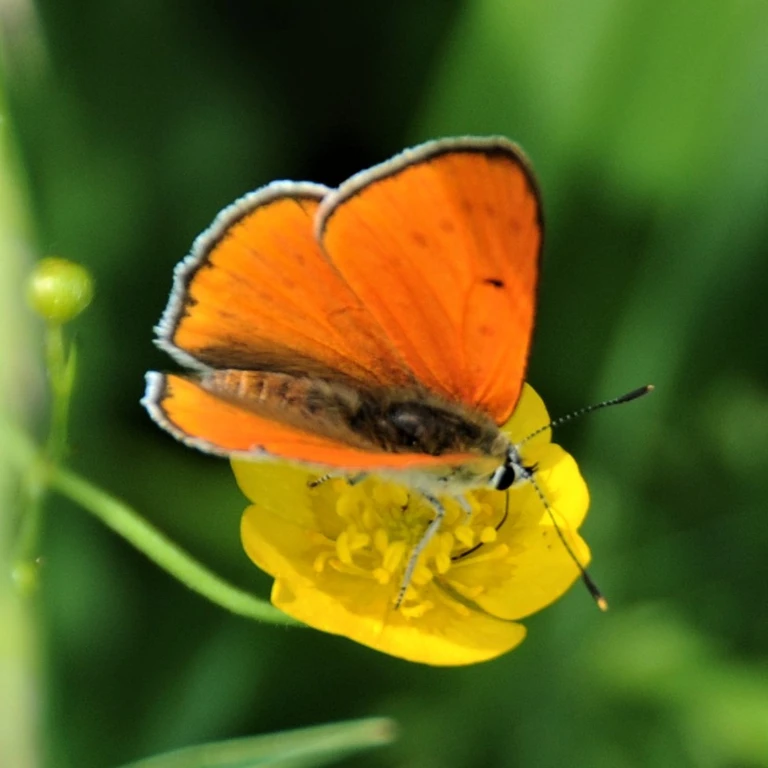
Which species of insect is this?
Lycaena dispar
